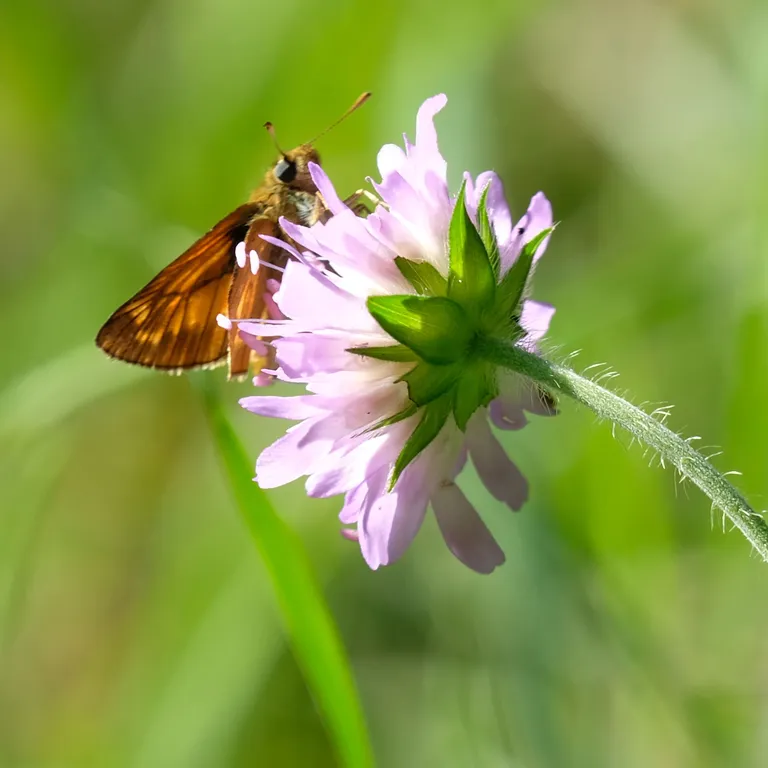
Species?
Ochlodes sylvanus (also Ochlodes venata)
